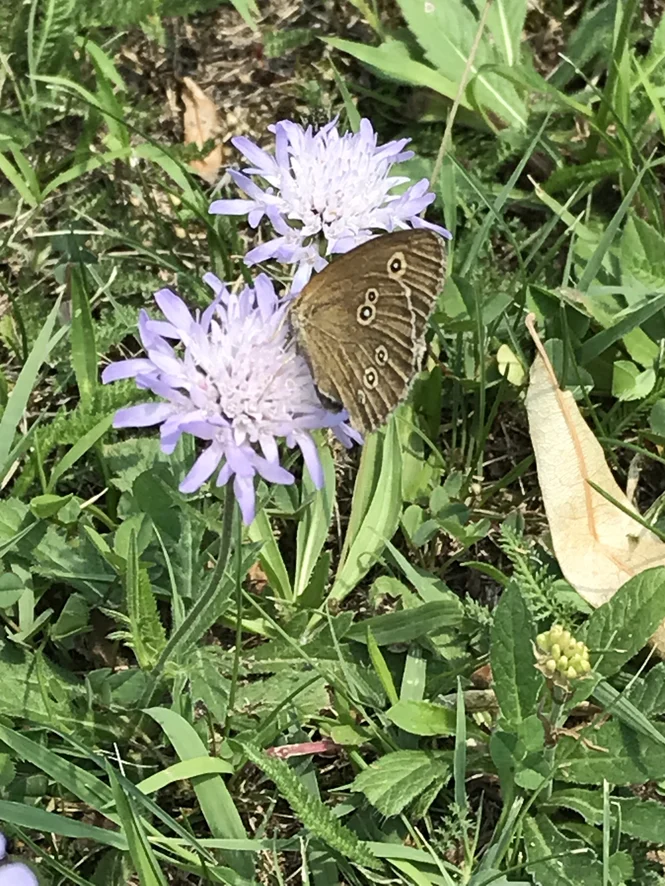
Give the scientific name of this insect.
Aphantopus hyperantus
